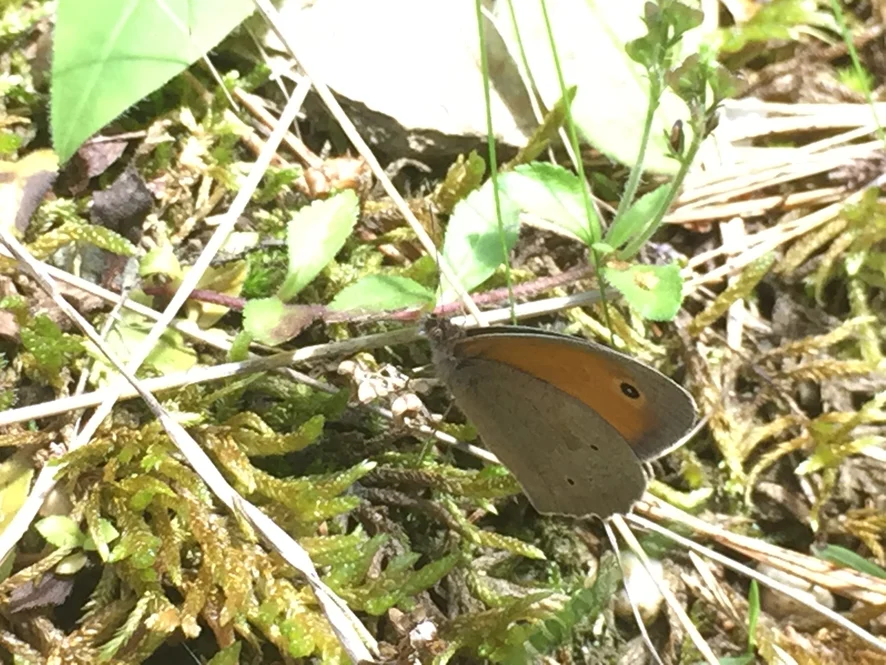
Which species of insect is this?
Maniola jurtina
